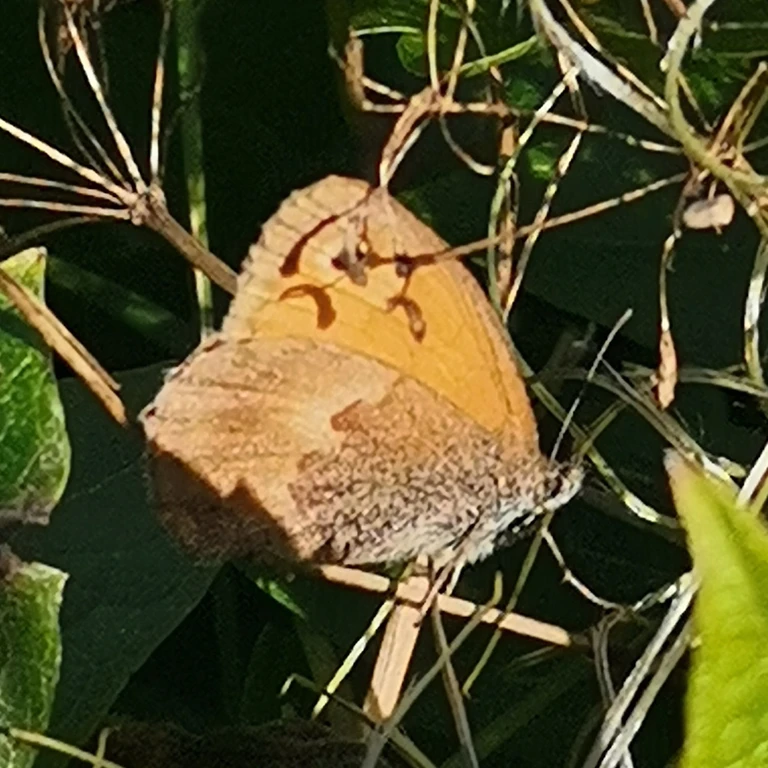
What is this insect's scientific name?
Coenonympha pamphilus
